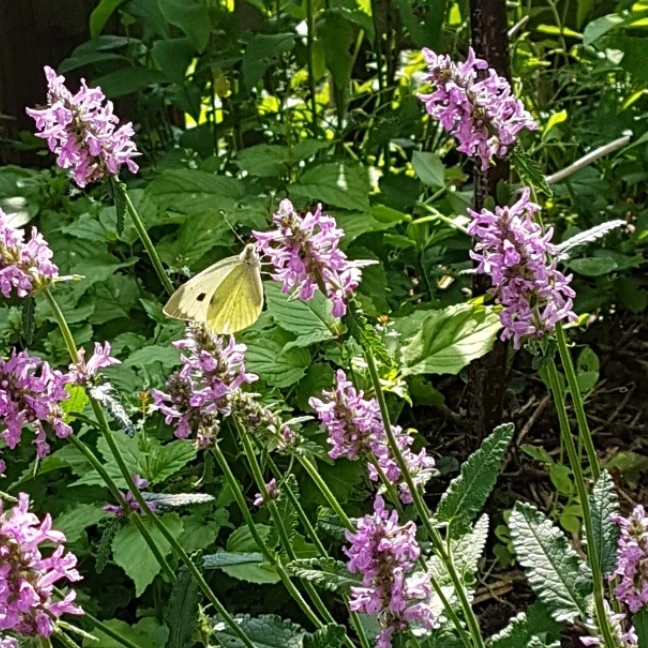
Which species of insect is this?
Pieris brassicae
